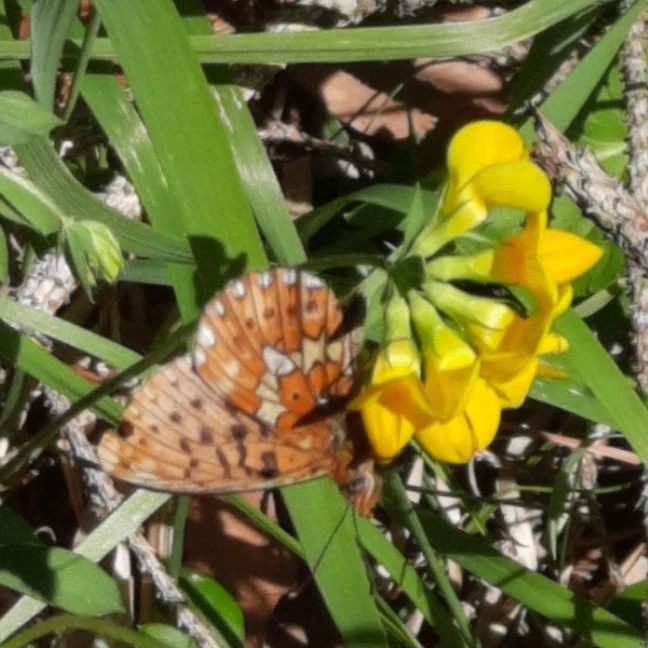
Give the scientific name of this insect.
Boloria euphrosyne (also Clossiana euphrosyne)
